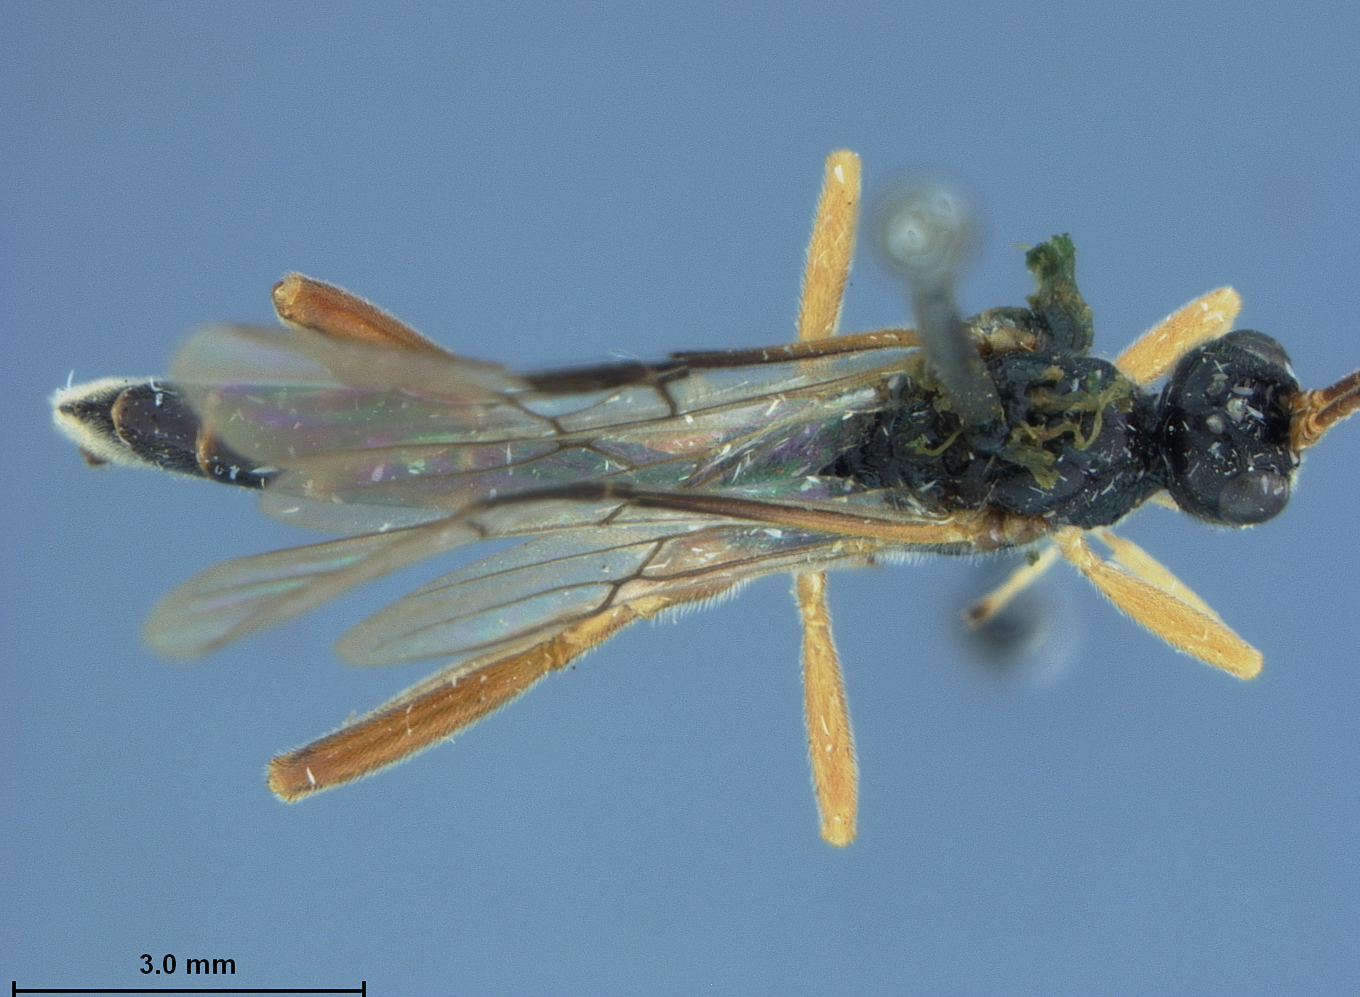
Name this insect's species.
Eumaerocentum politus
